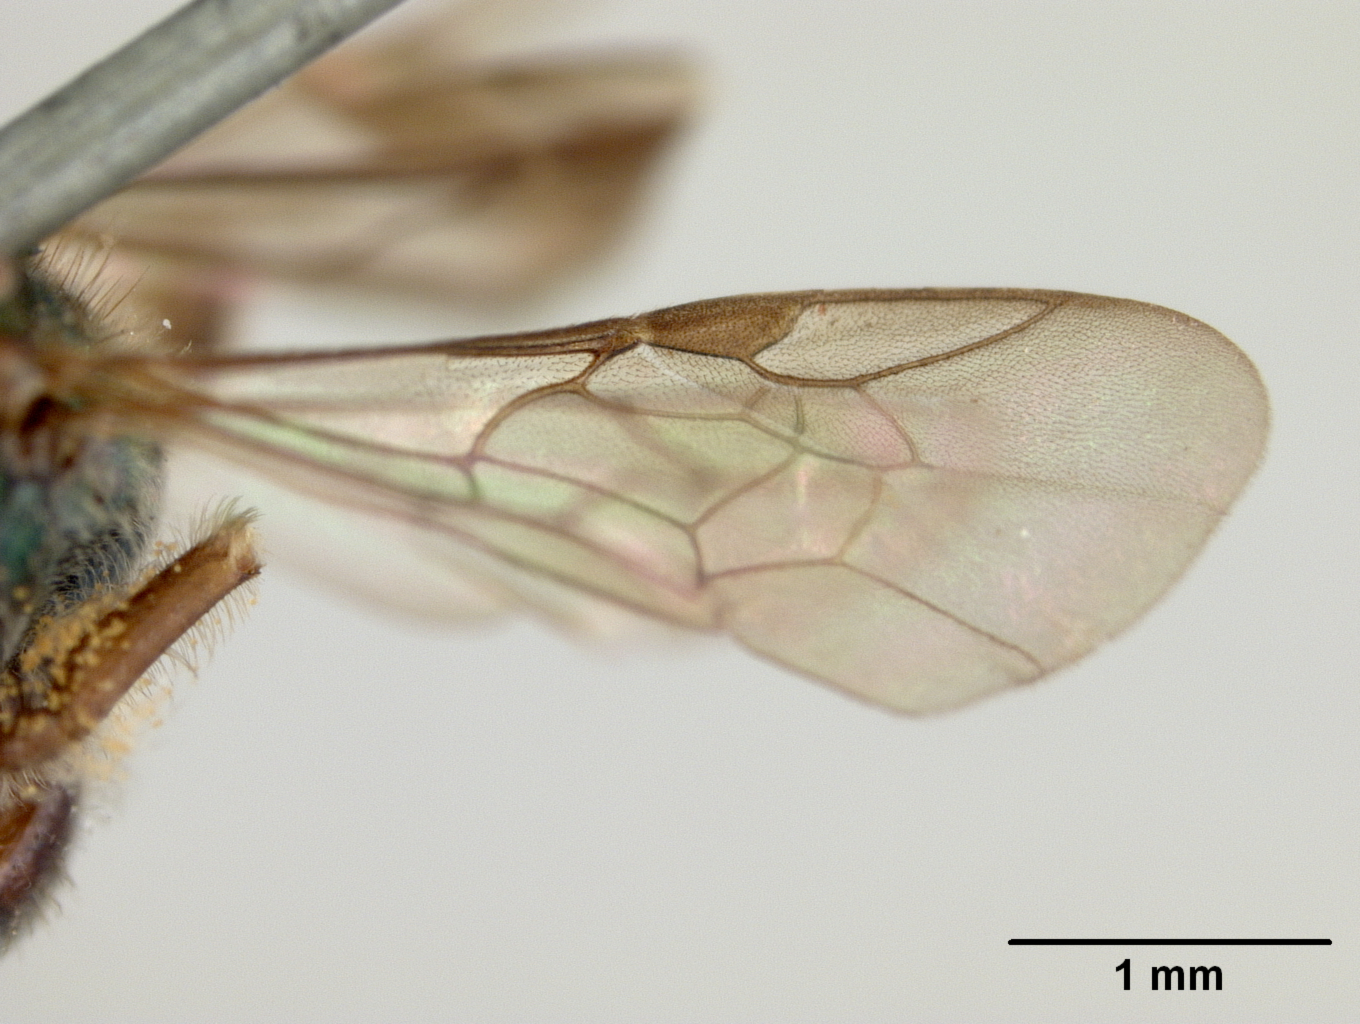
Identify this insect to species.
Augochlora seminigra
